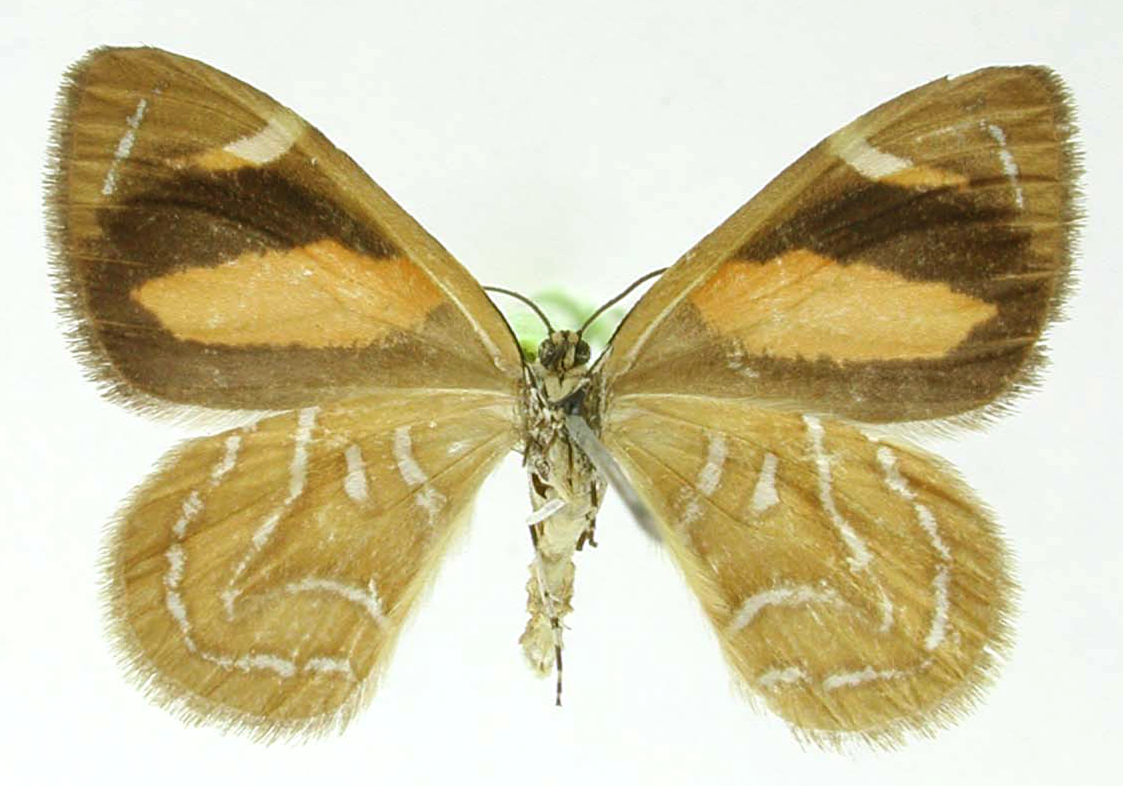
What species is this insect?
Scordylia v-album
